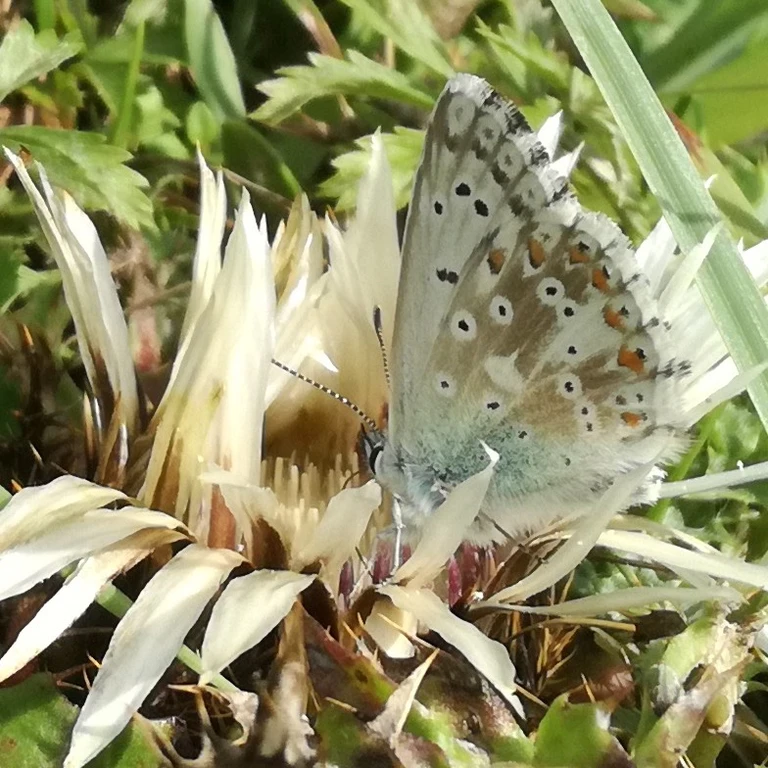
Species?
Lysandra coridon
